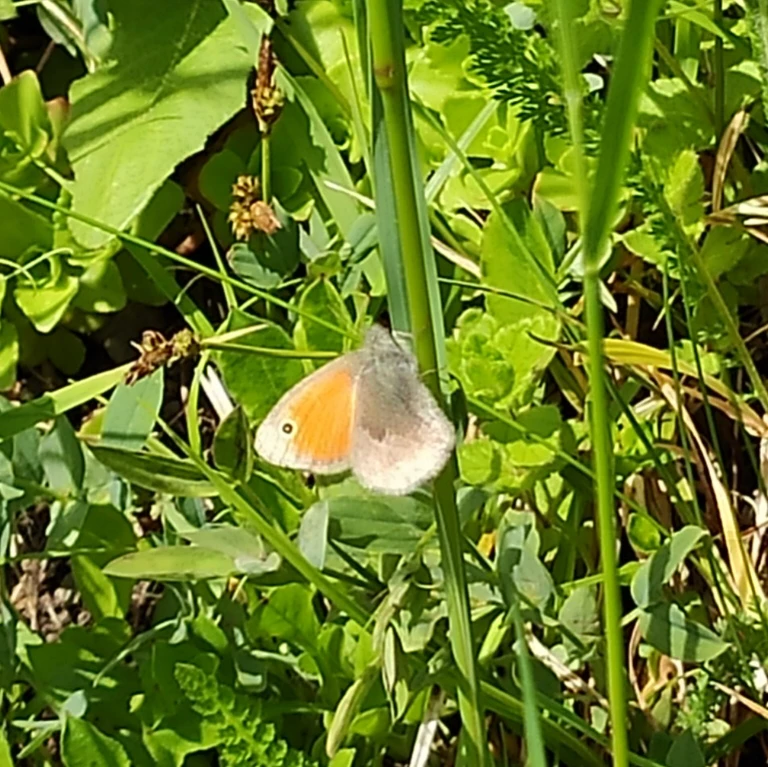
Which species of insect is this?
Coenonympha pamphilus
